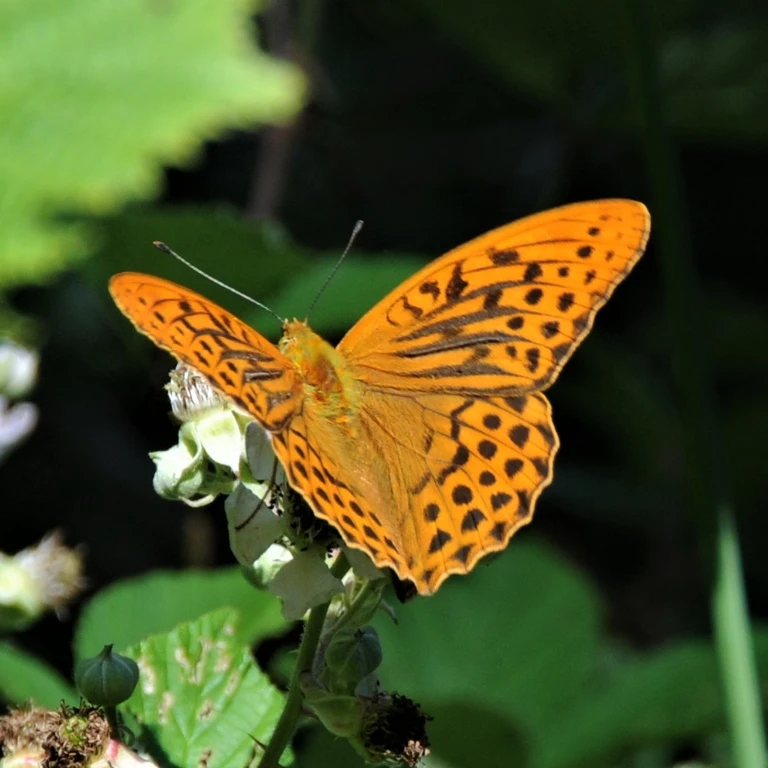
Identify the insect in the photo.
Argynnis paphia
